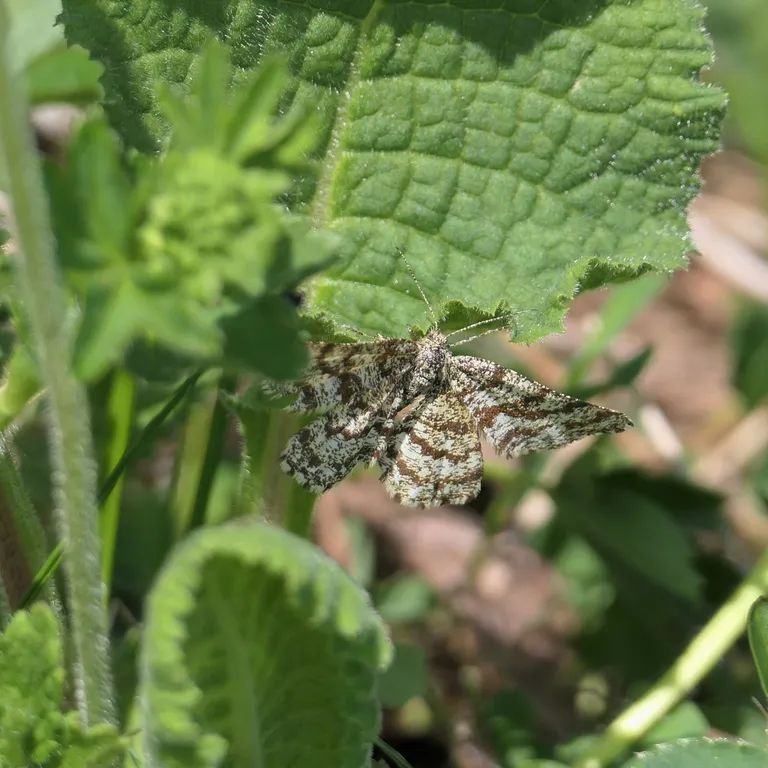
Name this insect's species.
Ematurga atomaria
